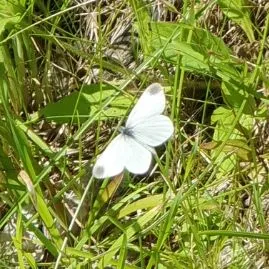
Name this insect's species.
Leptidea sinapis/juvernica
